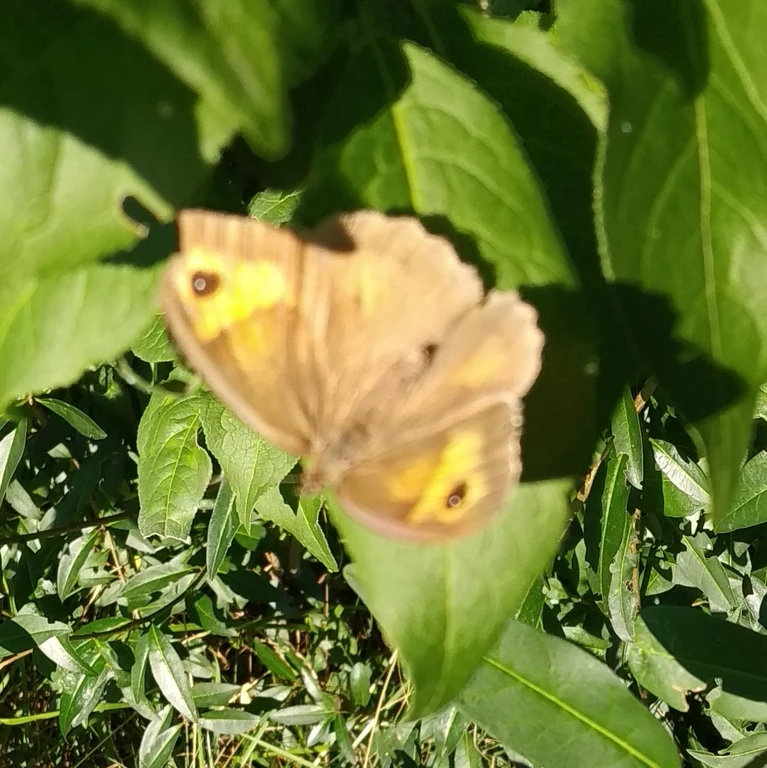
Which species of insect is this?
Maniola jurtina
